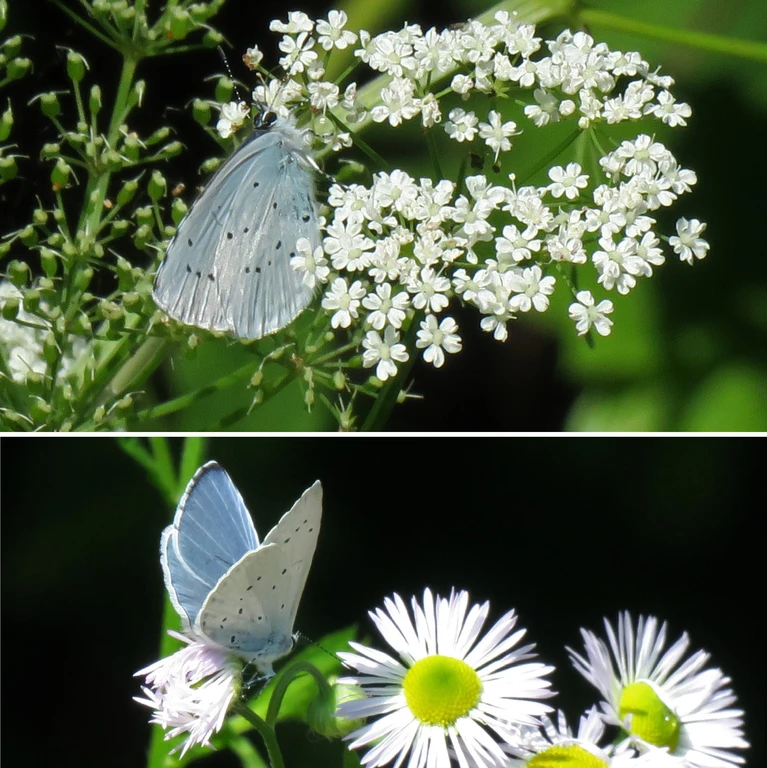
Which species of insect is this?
Celastrina argiolus
